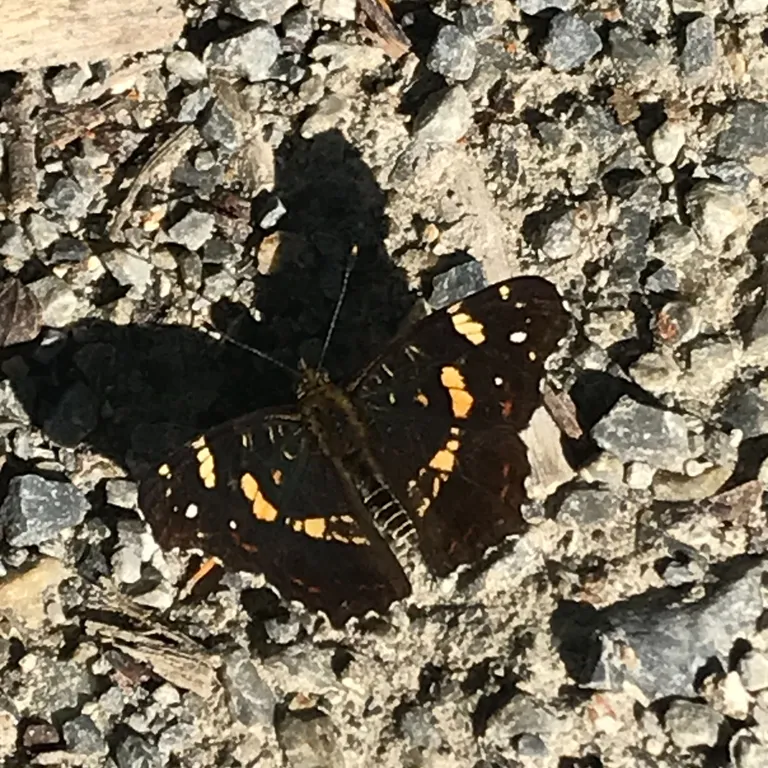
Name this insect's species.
Araschnia levana
